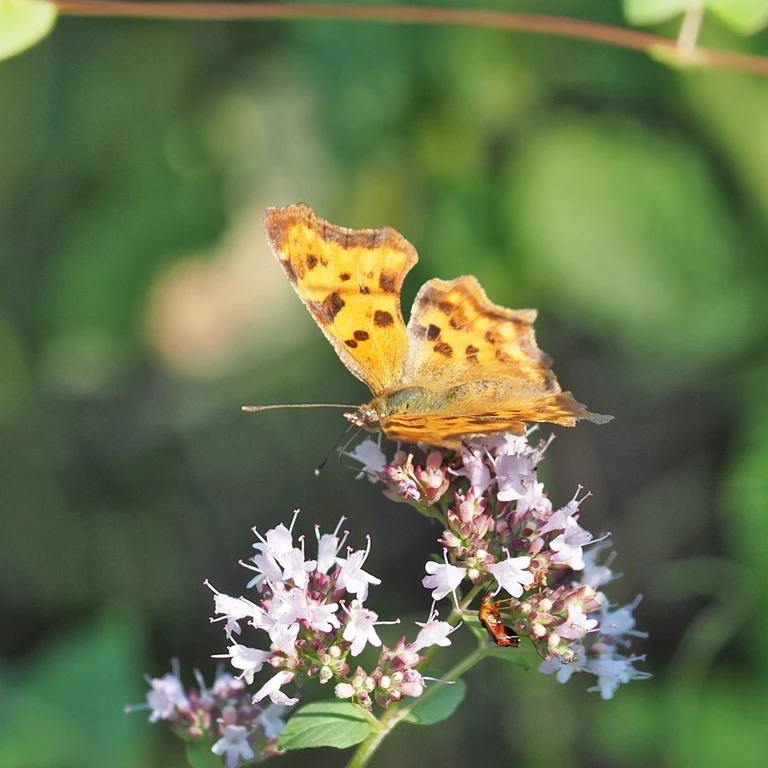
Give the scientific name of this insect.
Polygonia c-album
